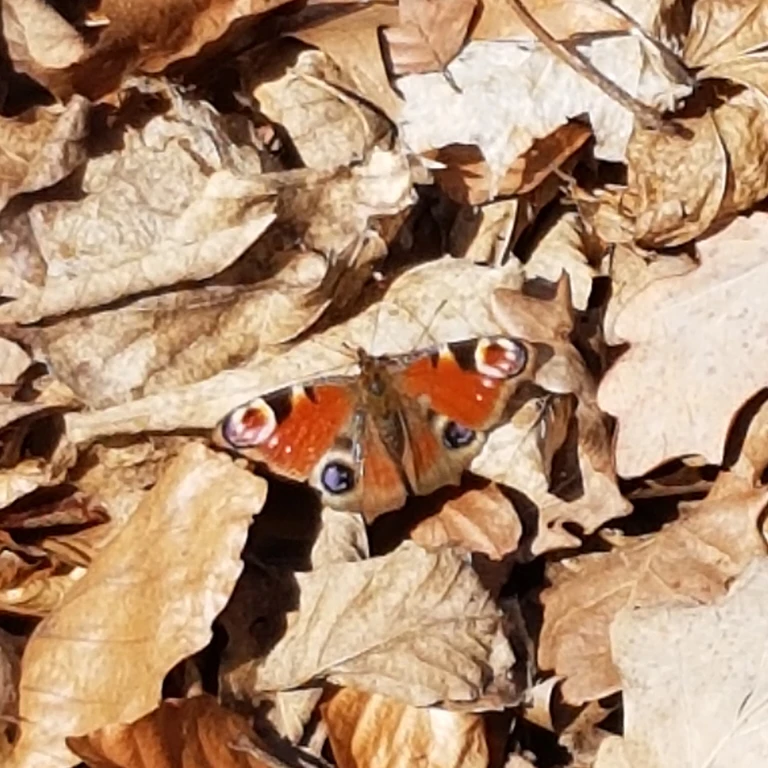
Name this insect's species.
Aglais io
